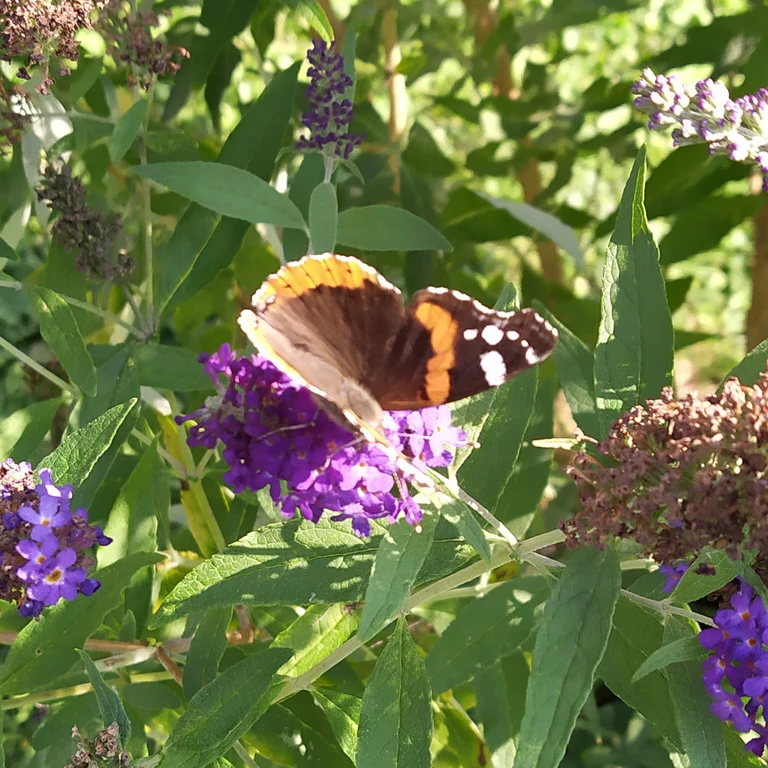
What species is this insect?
Vanessa atalanta
